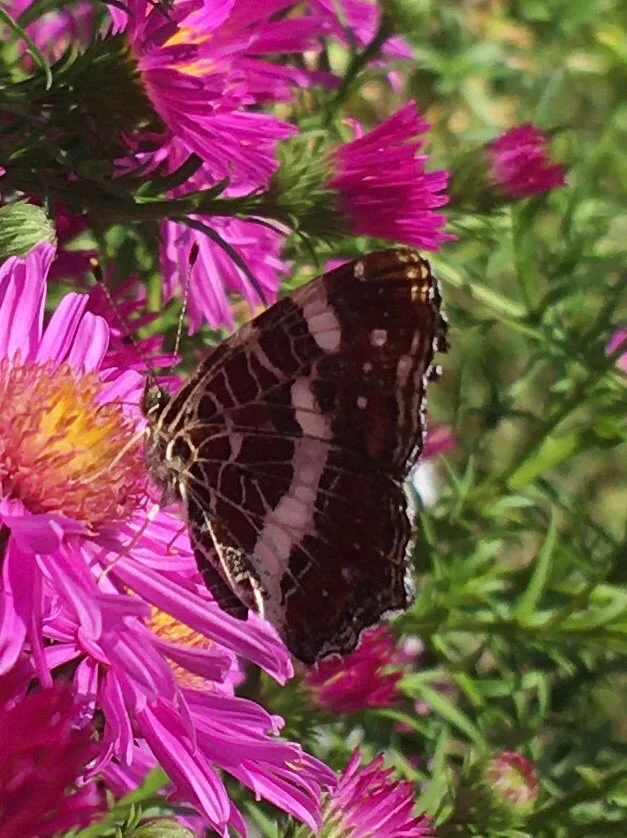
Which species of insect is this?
Araschnia levana
